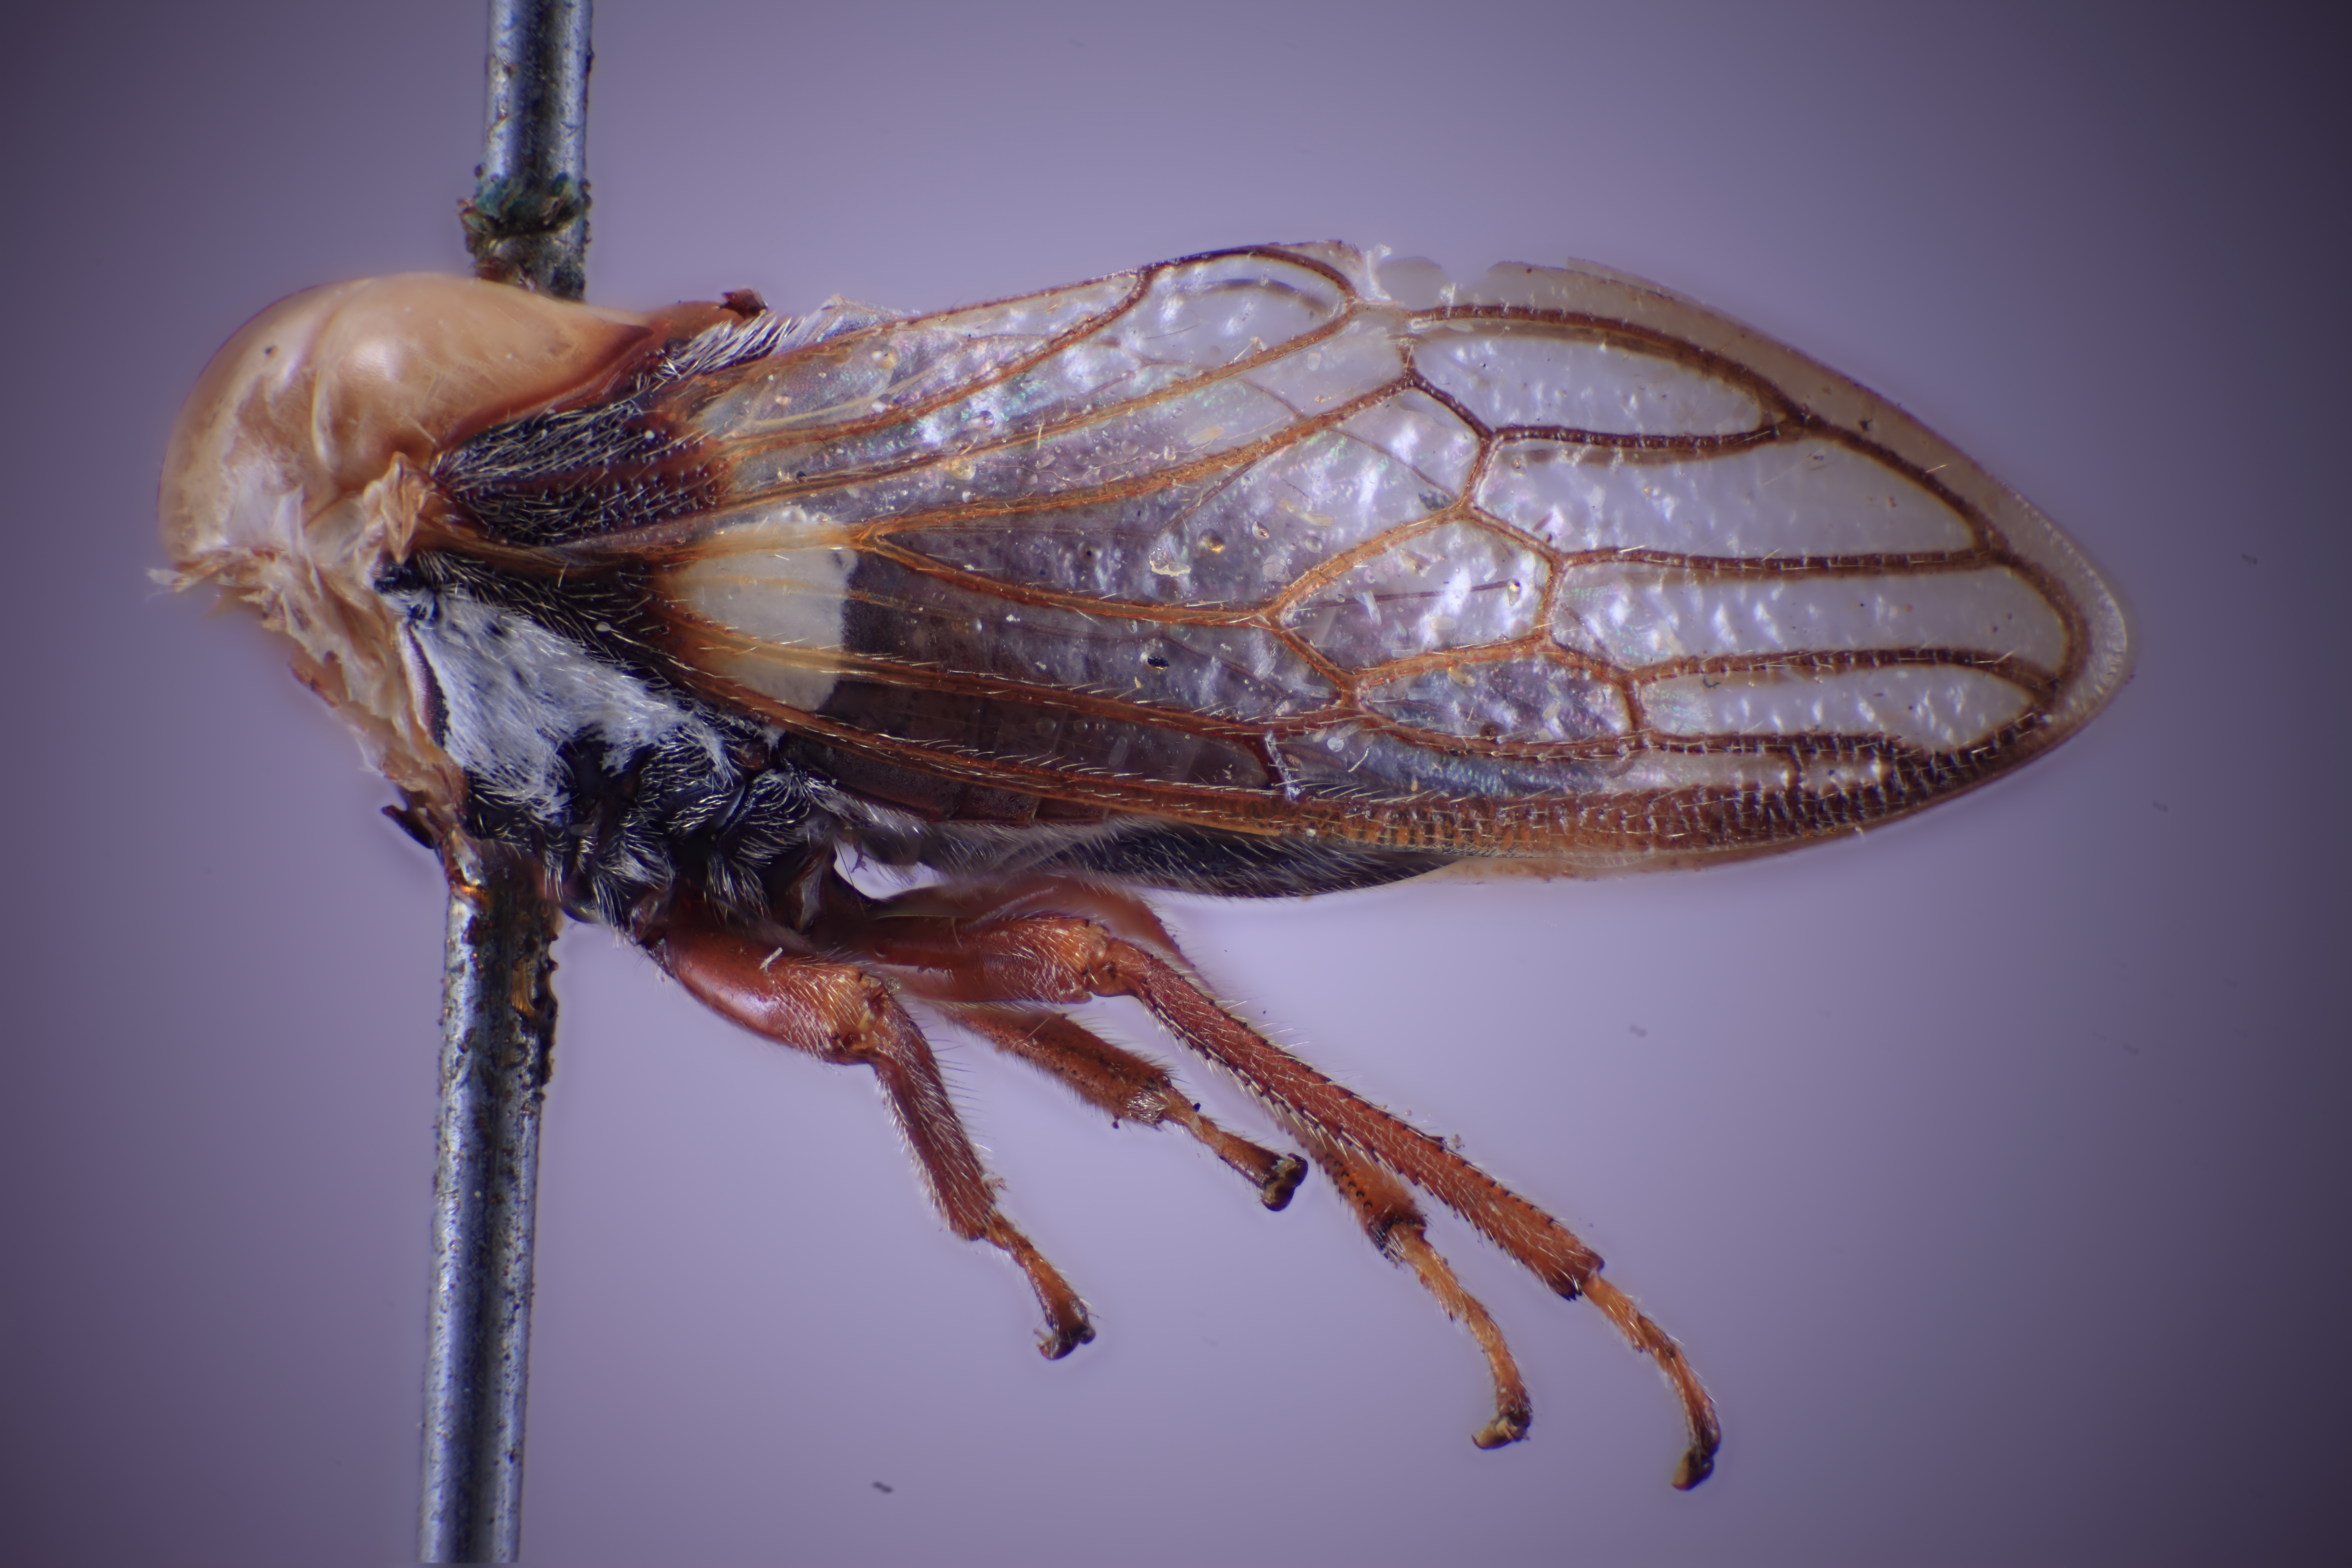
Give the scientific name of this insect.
Tricentrus aequicornis
